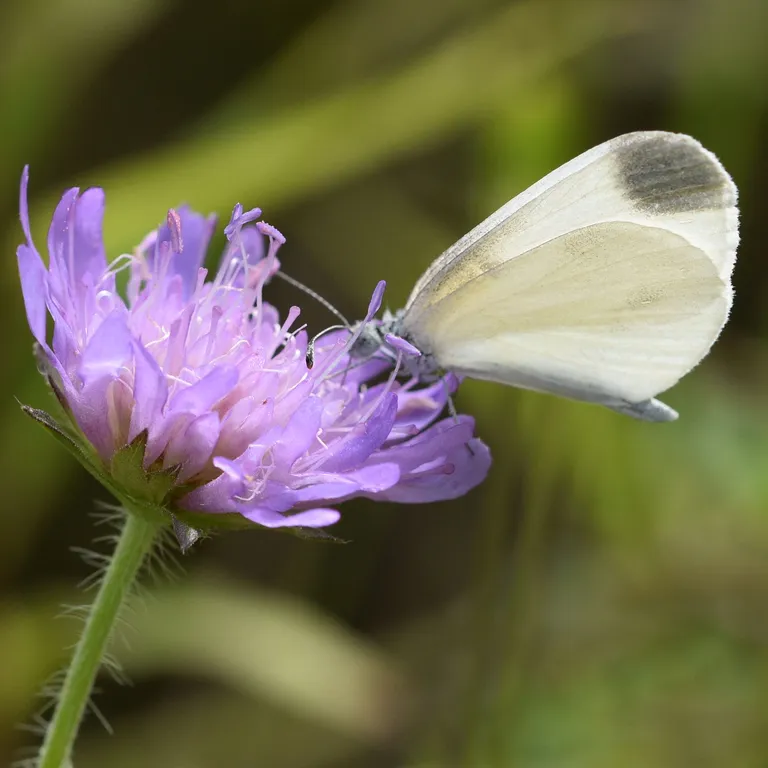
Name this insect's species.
Leptidea sinapis/juvernica
